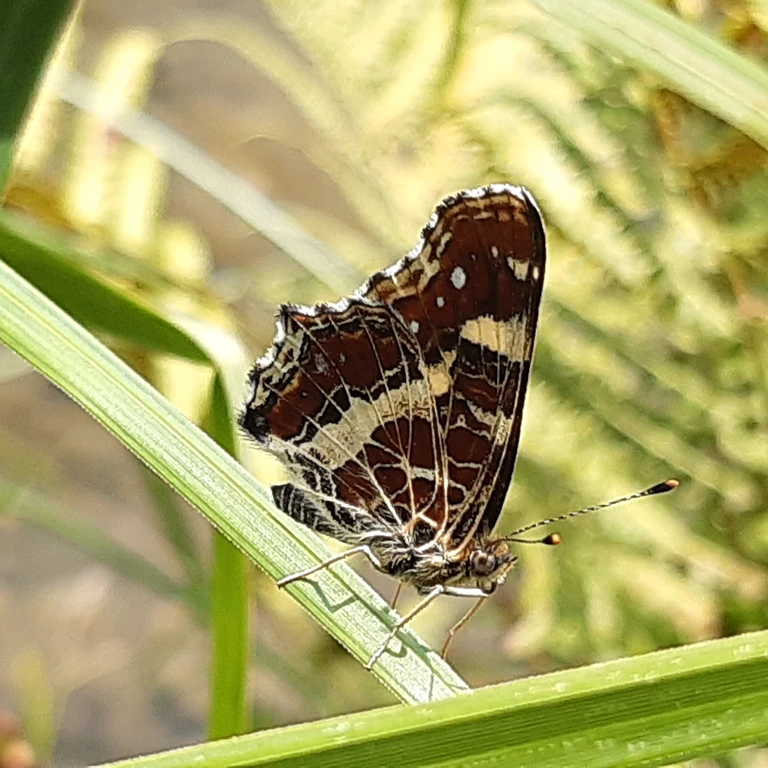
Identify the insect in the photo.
Araschnia levana
